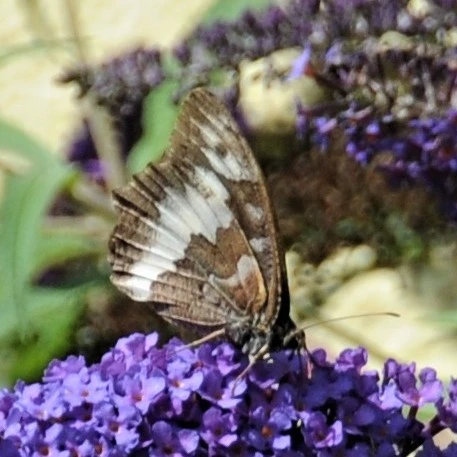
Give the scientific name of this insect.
Brintesia circe
